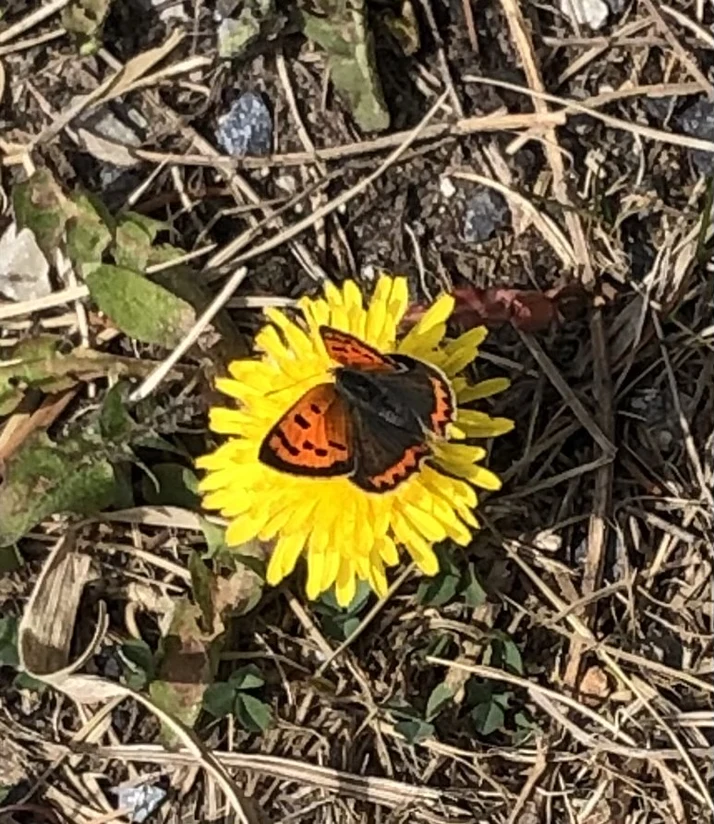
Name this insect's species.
Lycaena phlaeas
